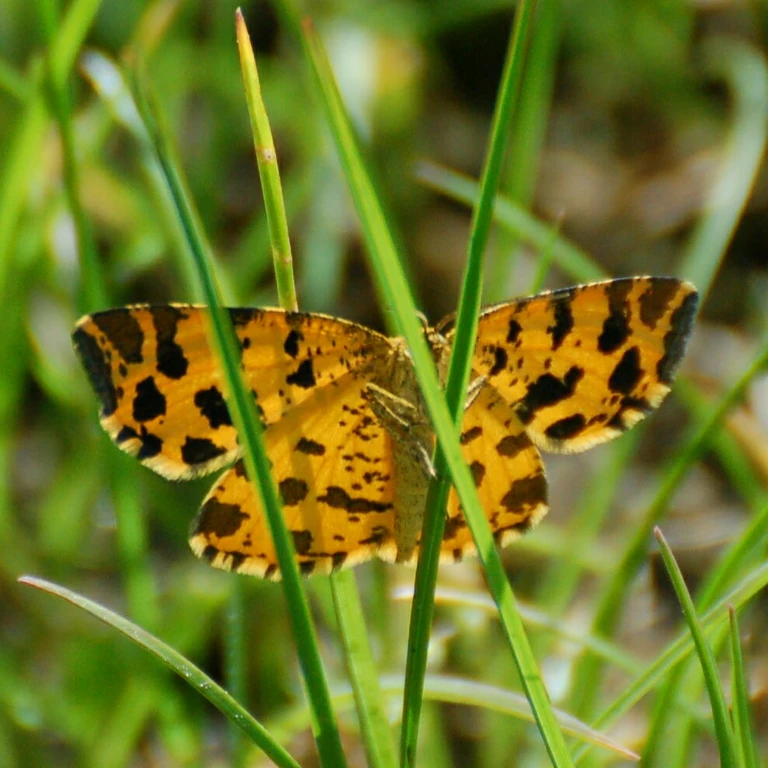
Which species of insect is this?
Pseudopanthera macularia
